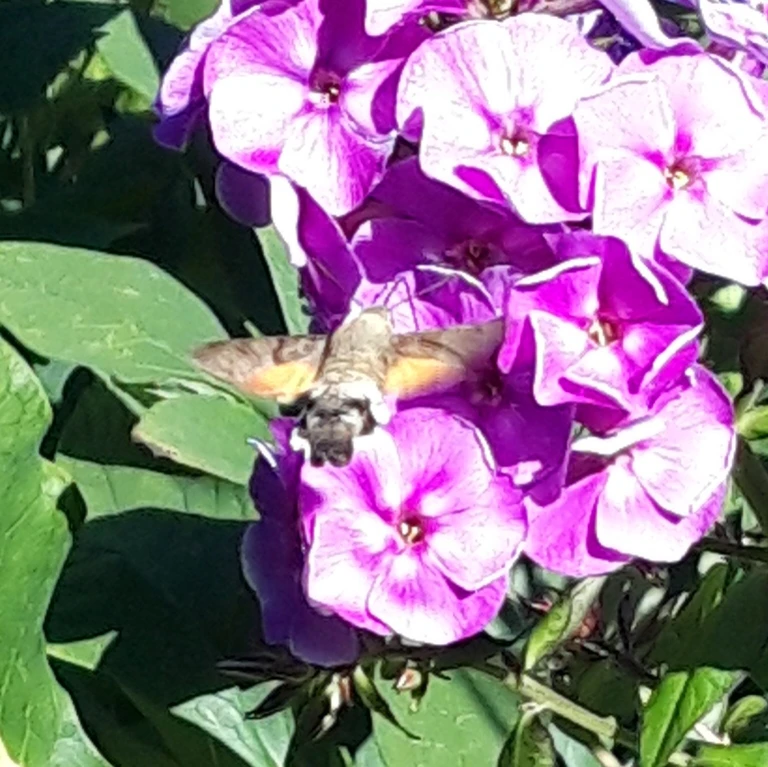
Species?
Macroglossum stellatarum
